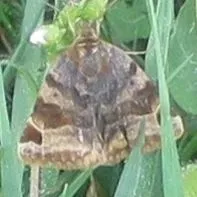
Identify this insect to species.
Euclidia glyphica
